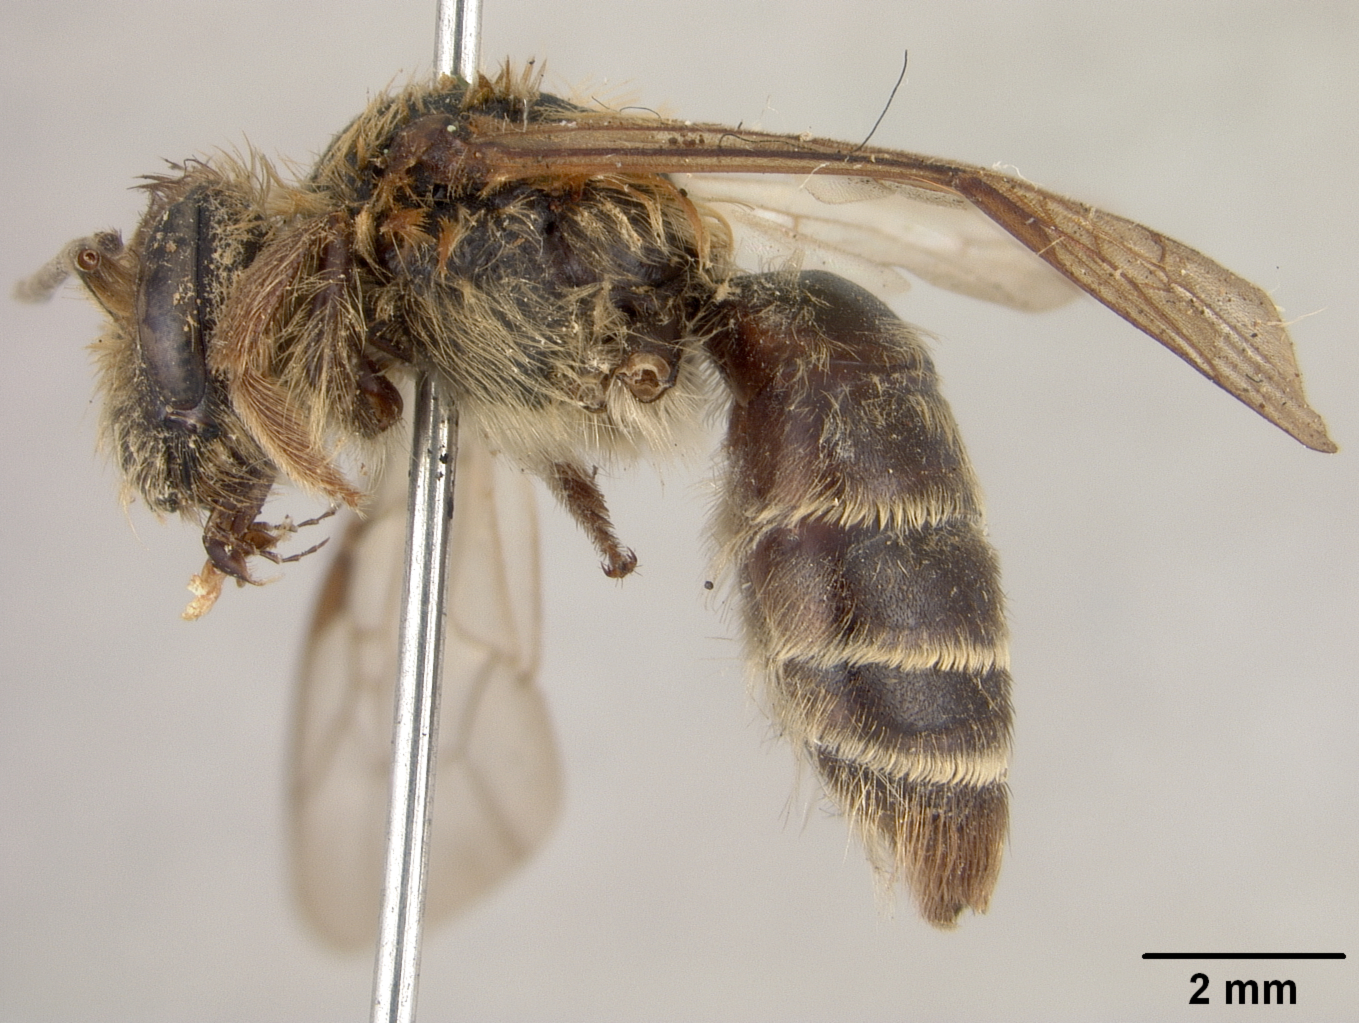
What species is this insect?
Andrena alopex
